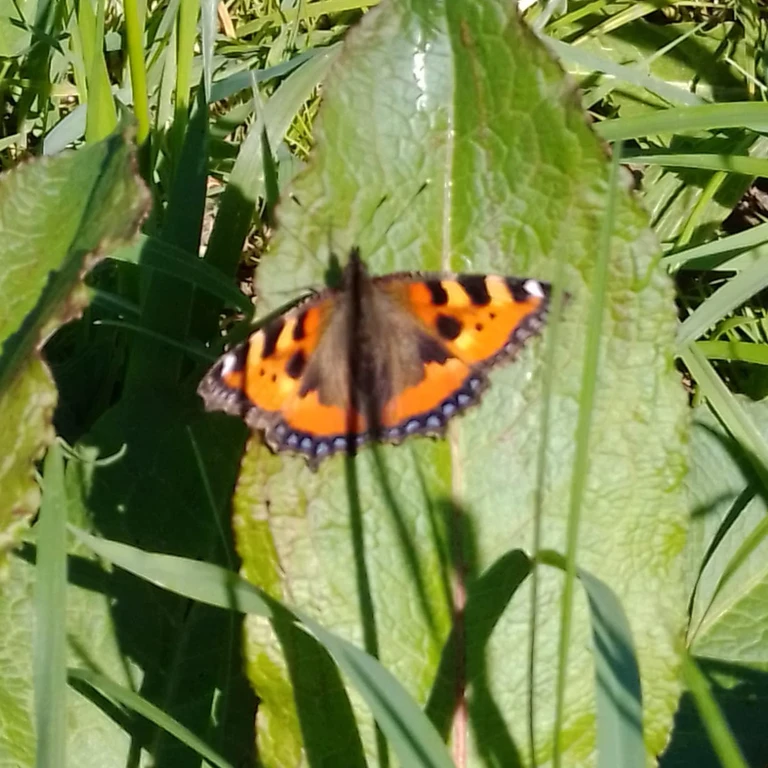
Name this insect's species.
Aglais urticae
